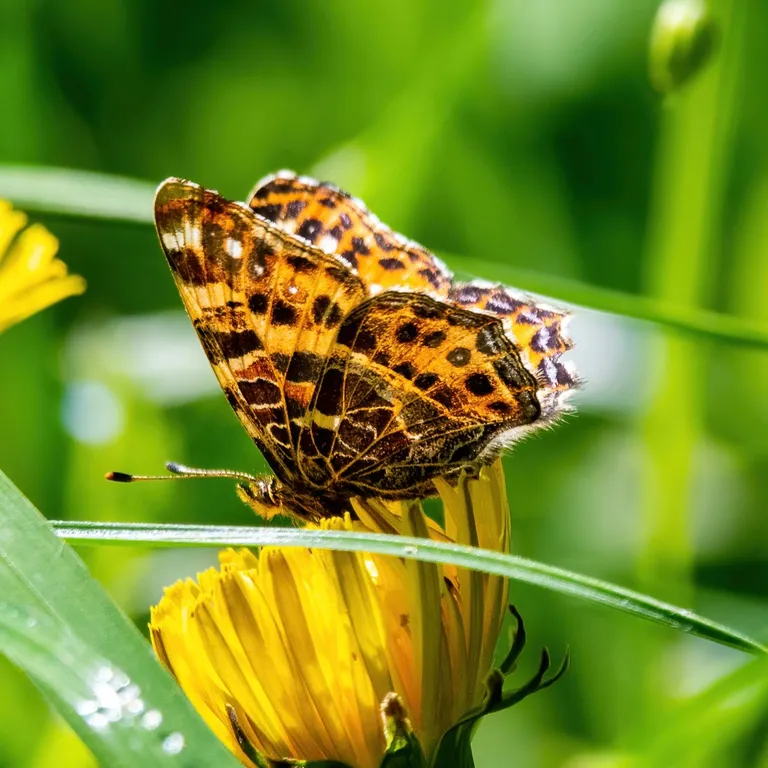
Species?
Araschnia levana
